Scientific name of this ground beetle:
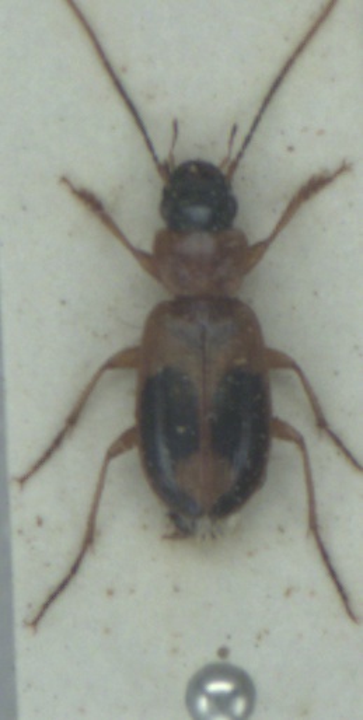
Badister unipustulatus
